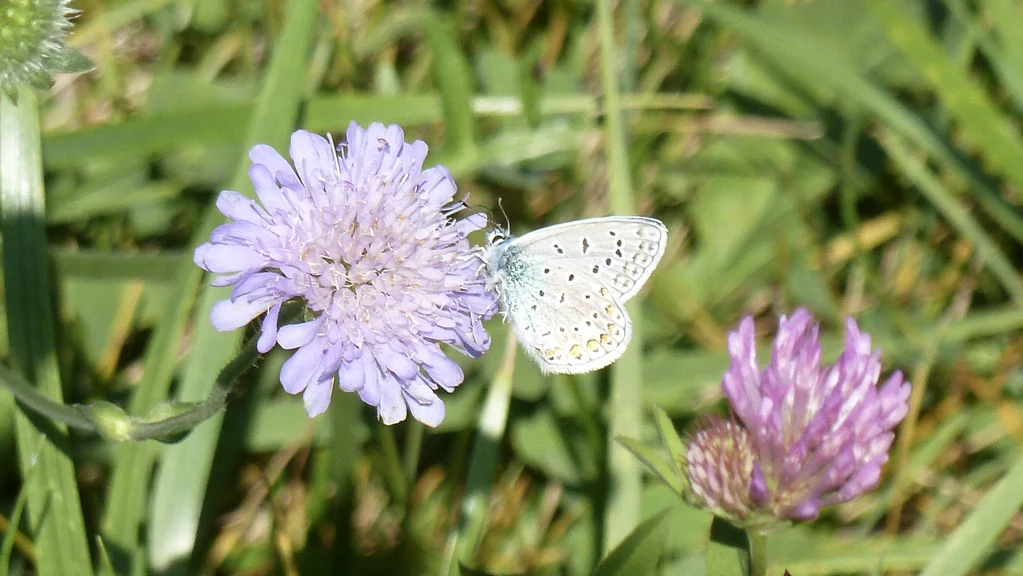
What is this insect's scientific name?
Polyommatus icarus
